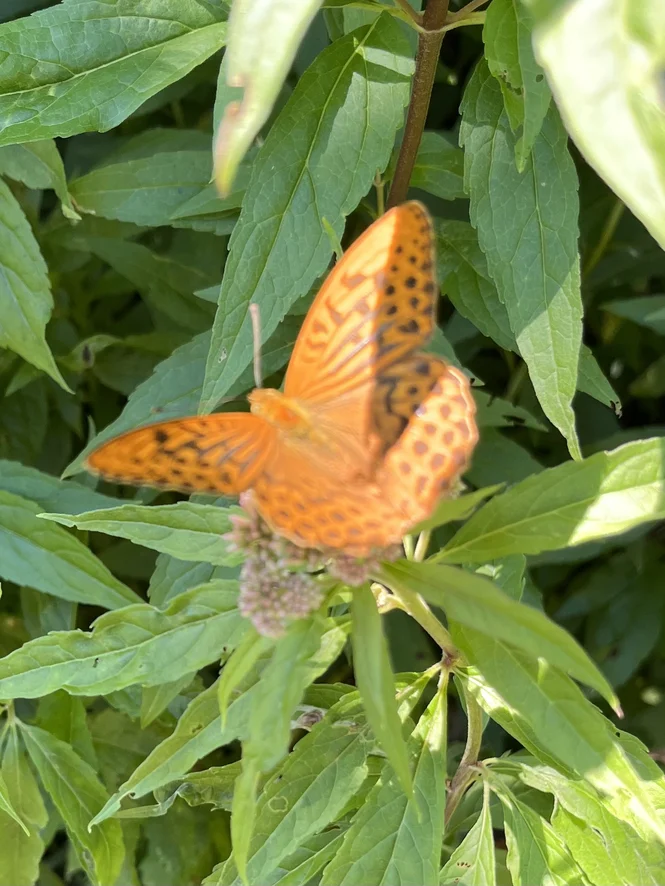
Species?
Argynnis paphia
